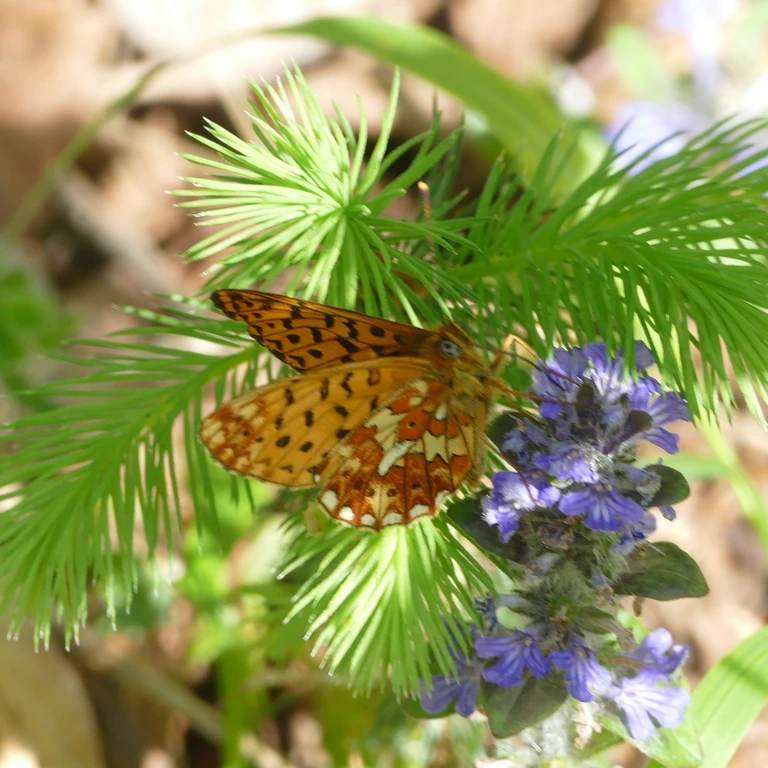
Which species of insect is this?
Boloria euphrosyne (also Clossiana euphrosyne)
